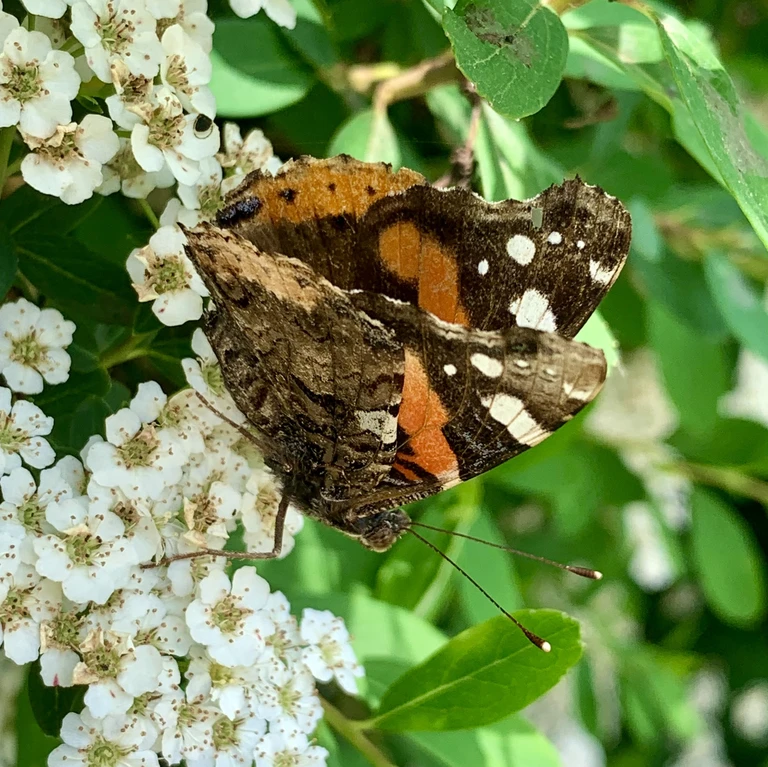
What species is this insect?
Vanessa atalanta
